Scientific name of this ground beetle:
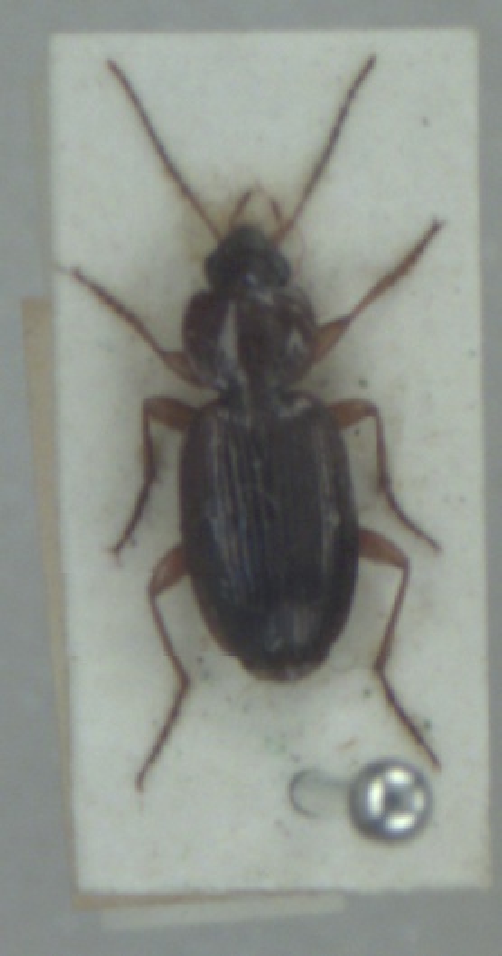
Olisthopus rotundatus
